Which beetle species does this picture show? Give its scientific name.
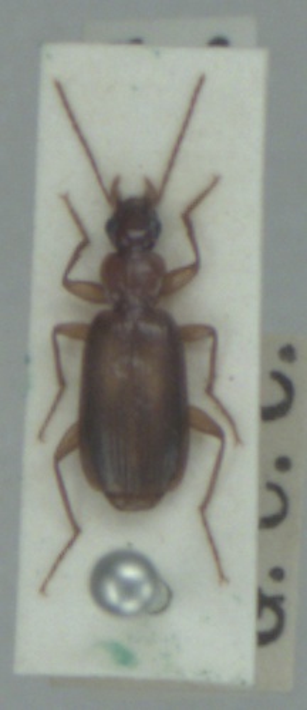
Dromius angustus
